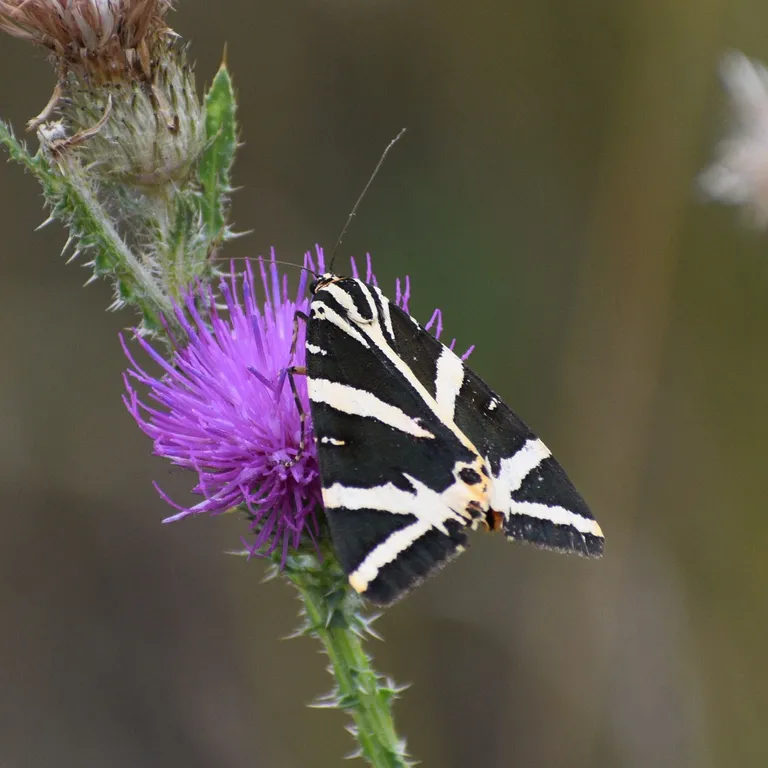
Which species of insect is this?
Euplagia quadripunctaria
